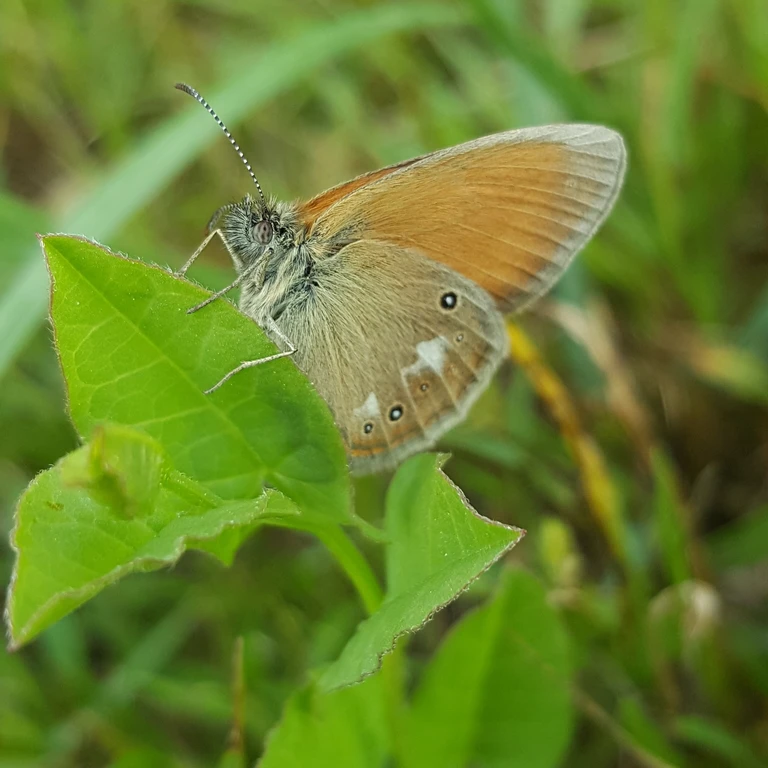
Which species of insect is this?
Coenonympha glycerion (also Coenonympha iphis)
